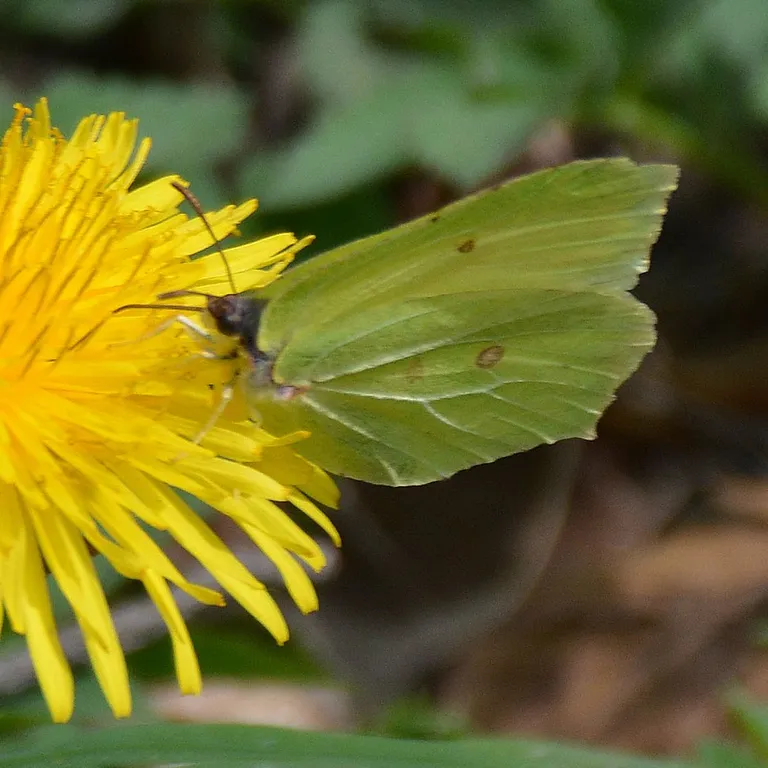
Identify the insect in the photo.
Gonepteryx rhamni
